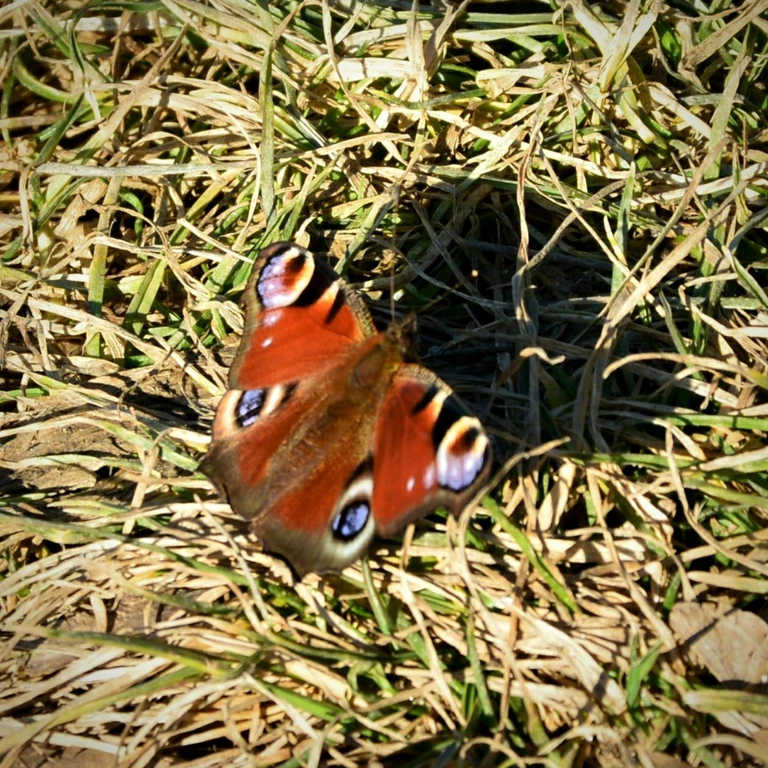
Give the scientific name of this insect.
Aglais io
